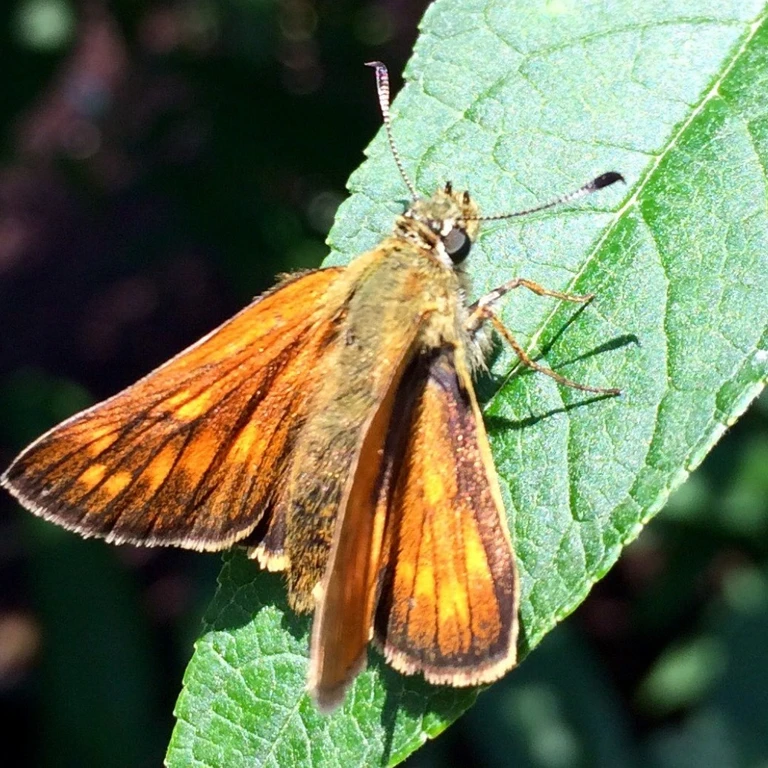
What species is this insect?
Ochlodes sylvanus (also Ochlodes venata)
